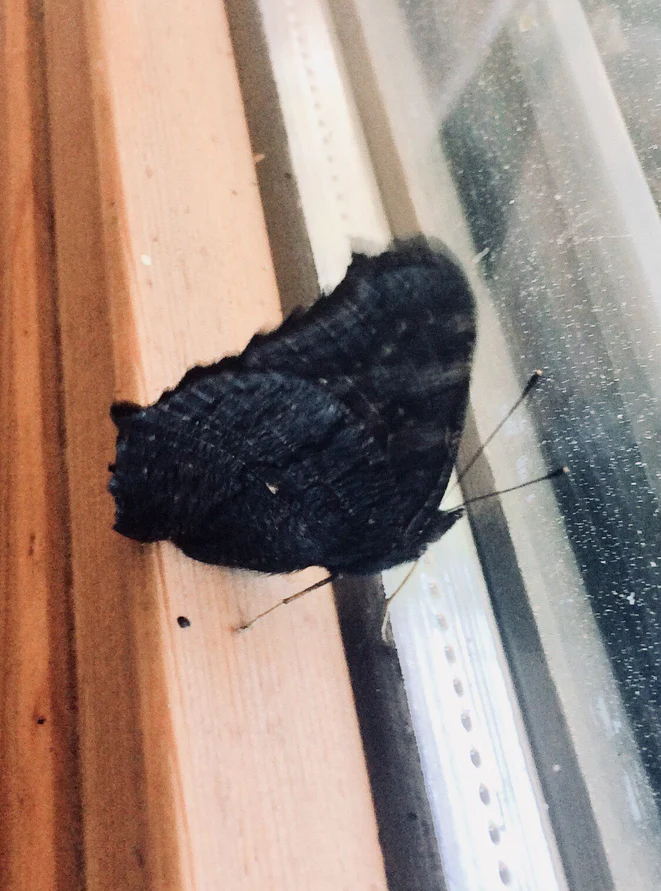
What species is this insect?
Aglais io
